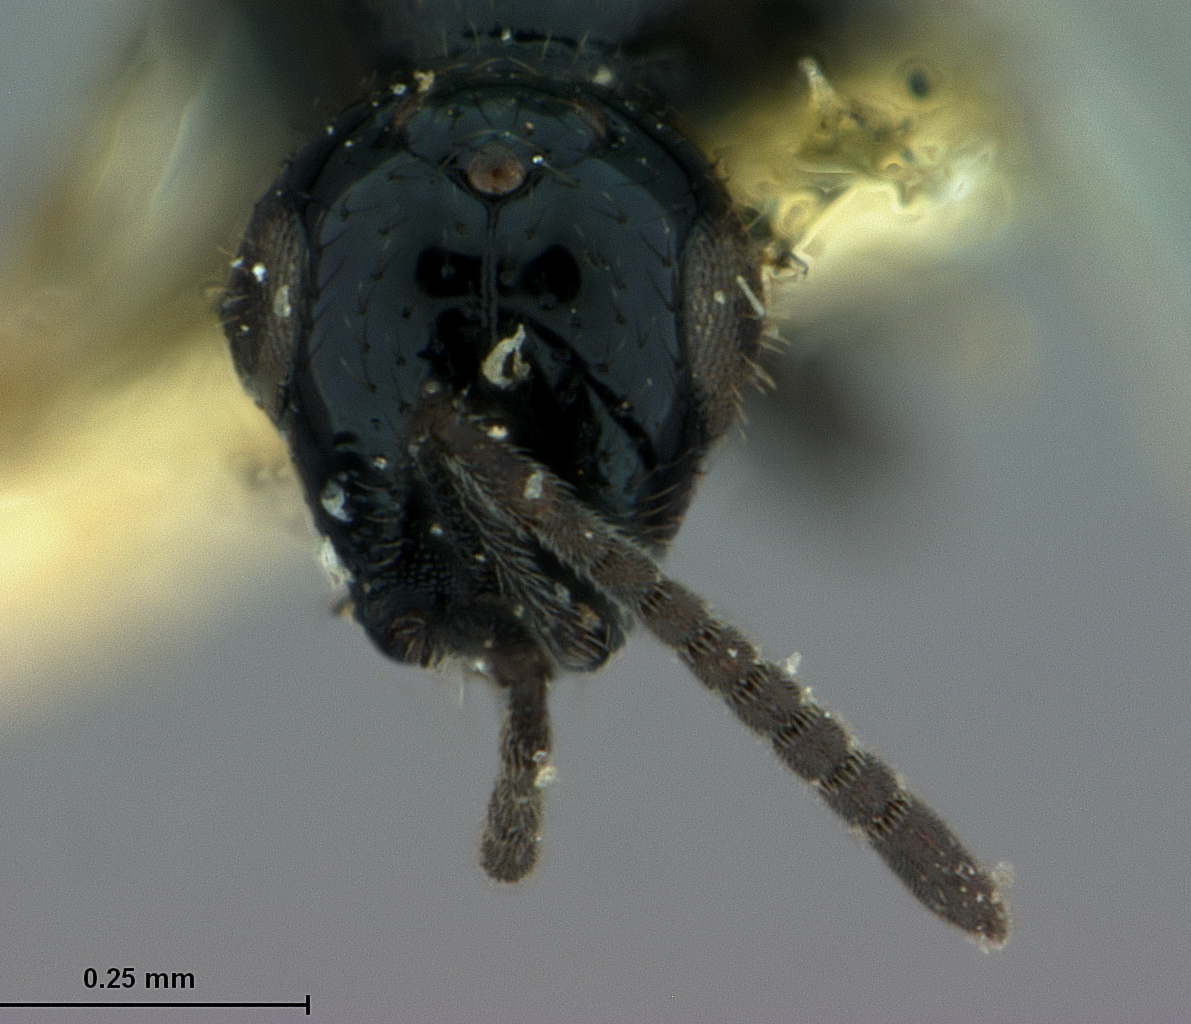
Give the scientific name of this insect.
Spalangia haematobiae
